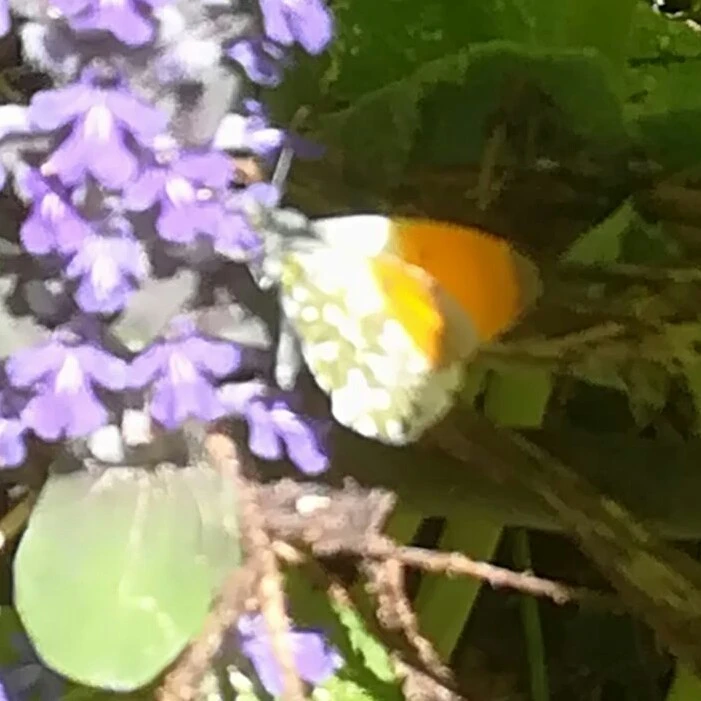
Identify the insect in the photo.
Anthocharis cardamines
